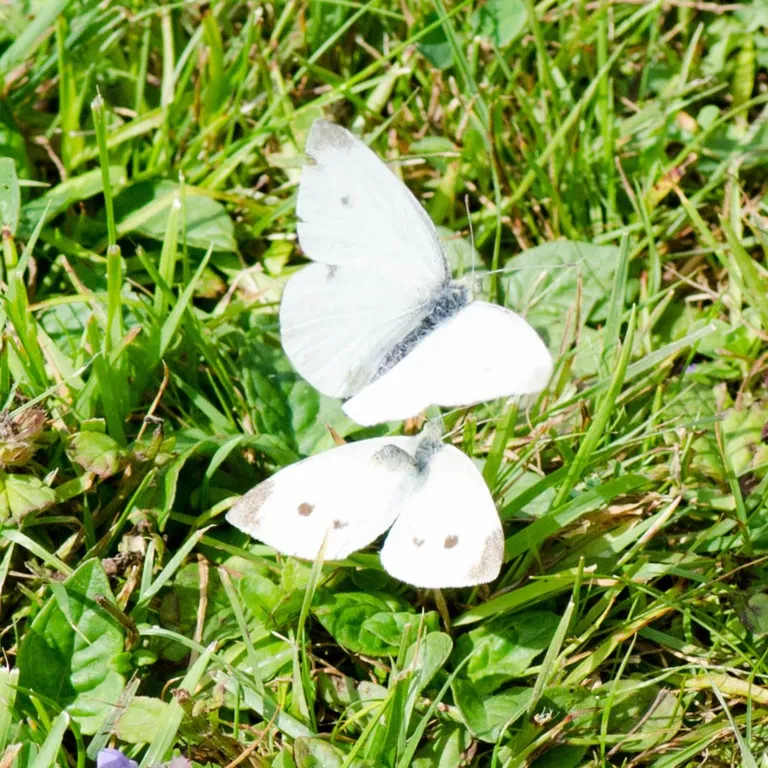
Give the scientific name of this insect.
Pieris rapae
